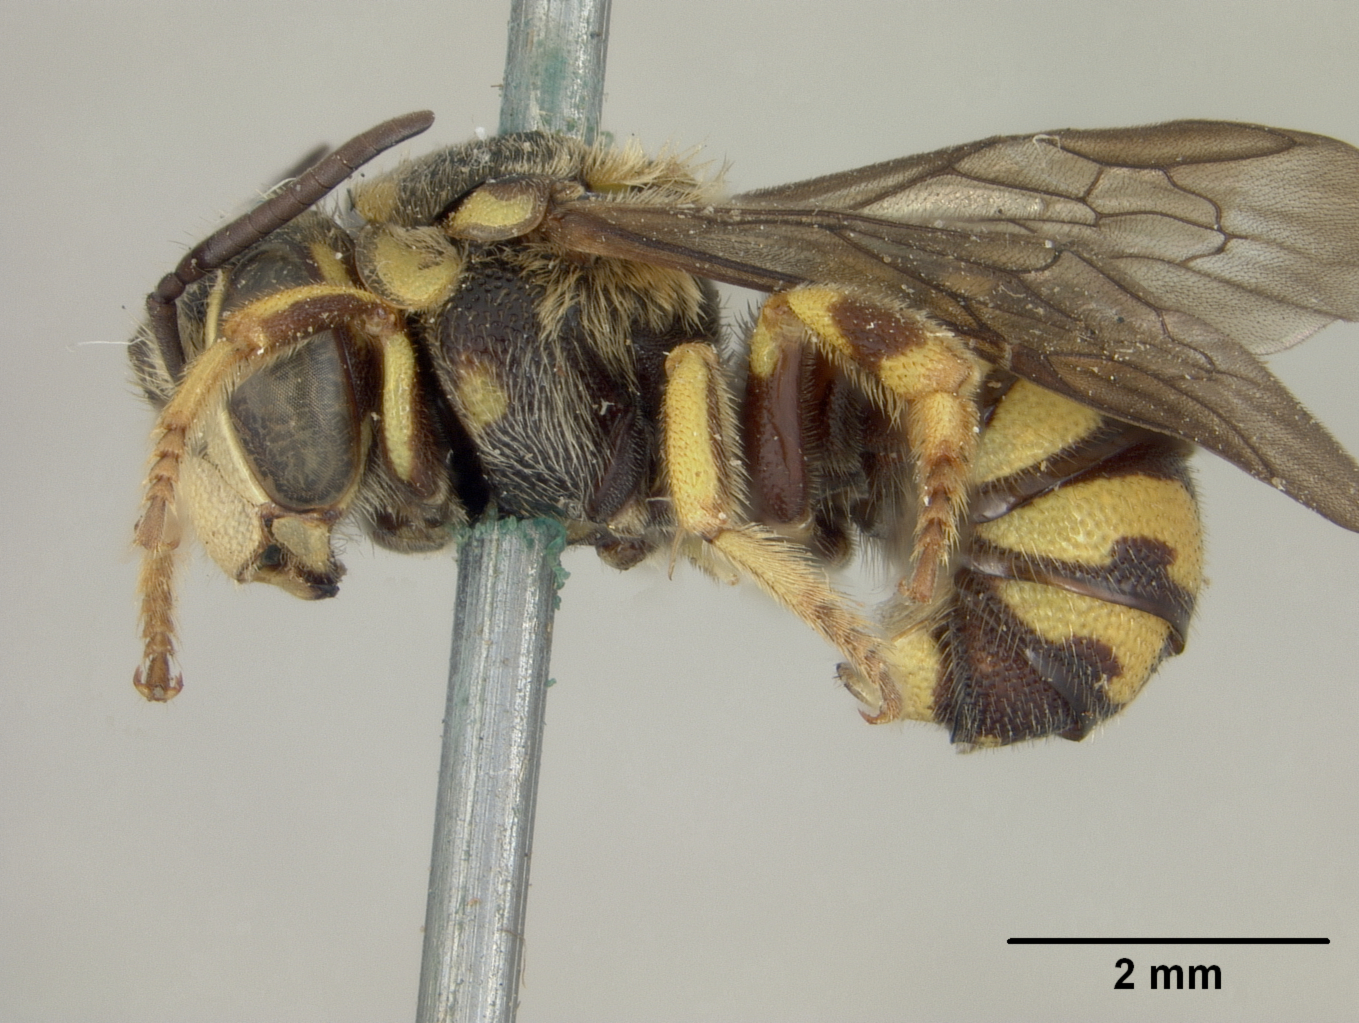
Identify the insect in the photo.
Dianthidium provancheri
